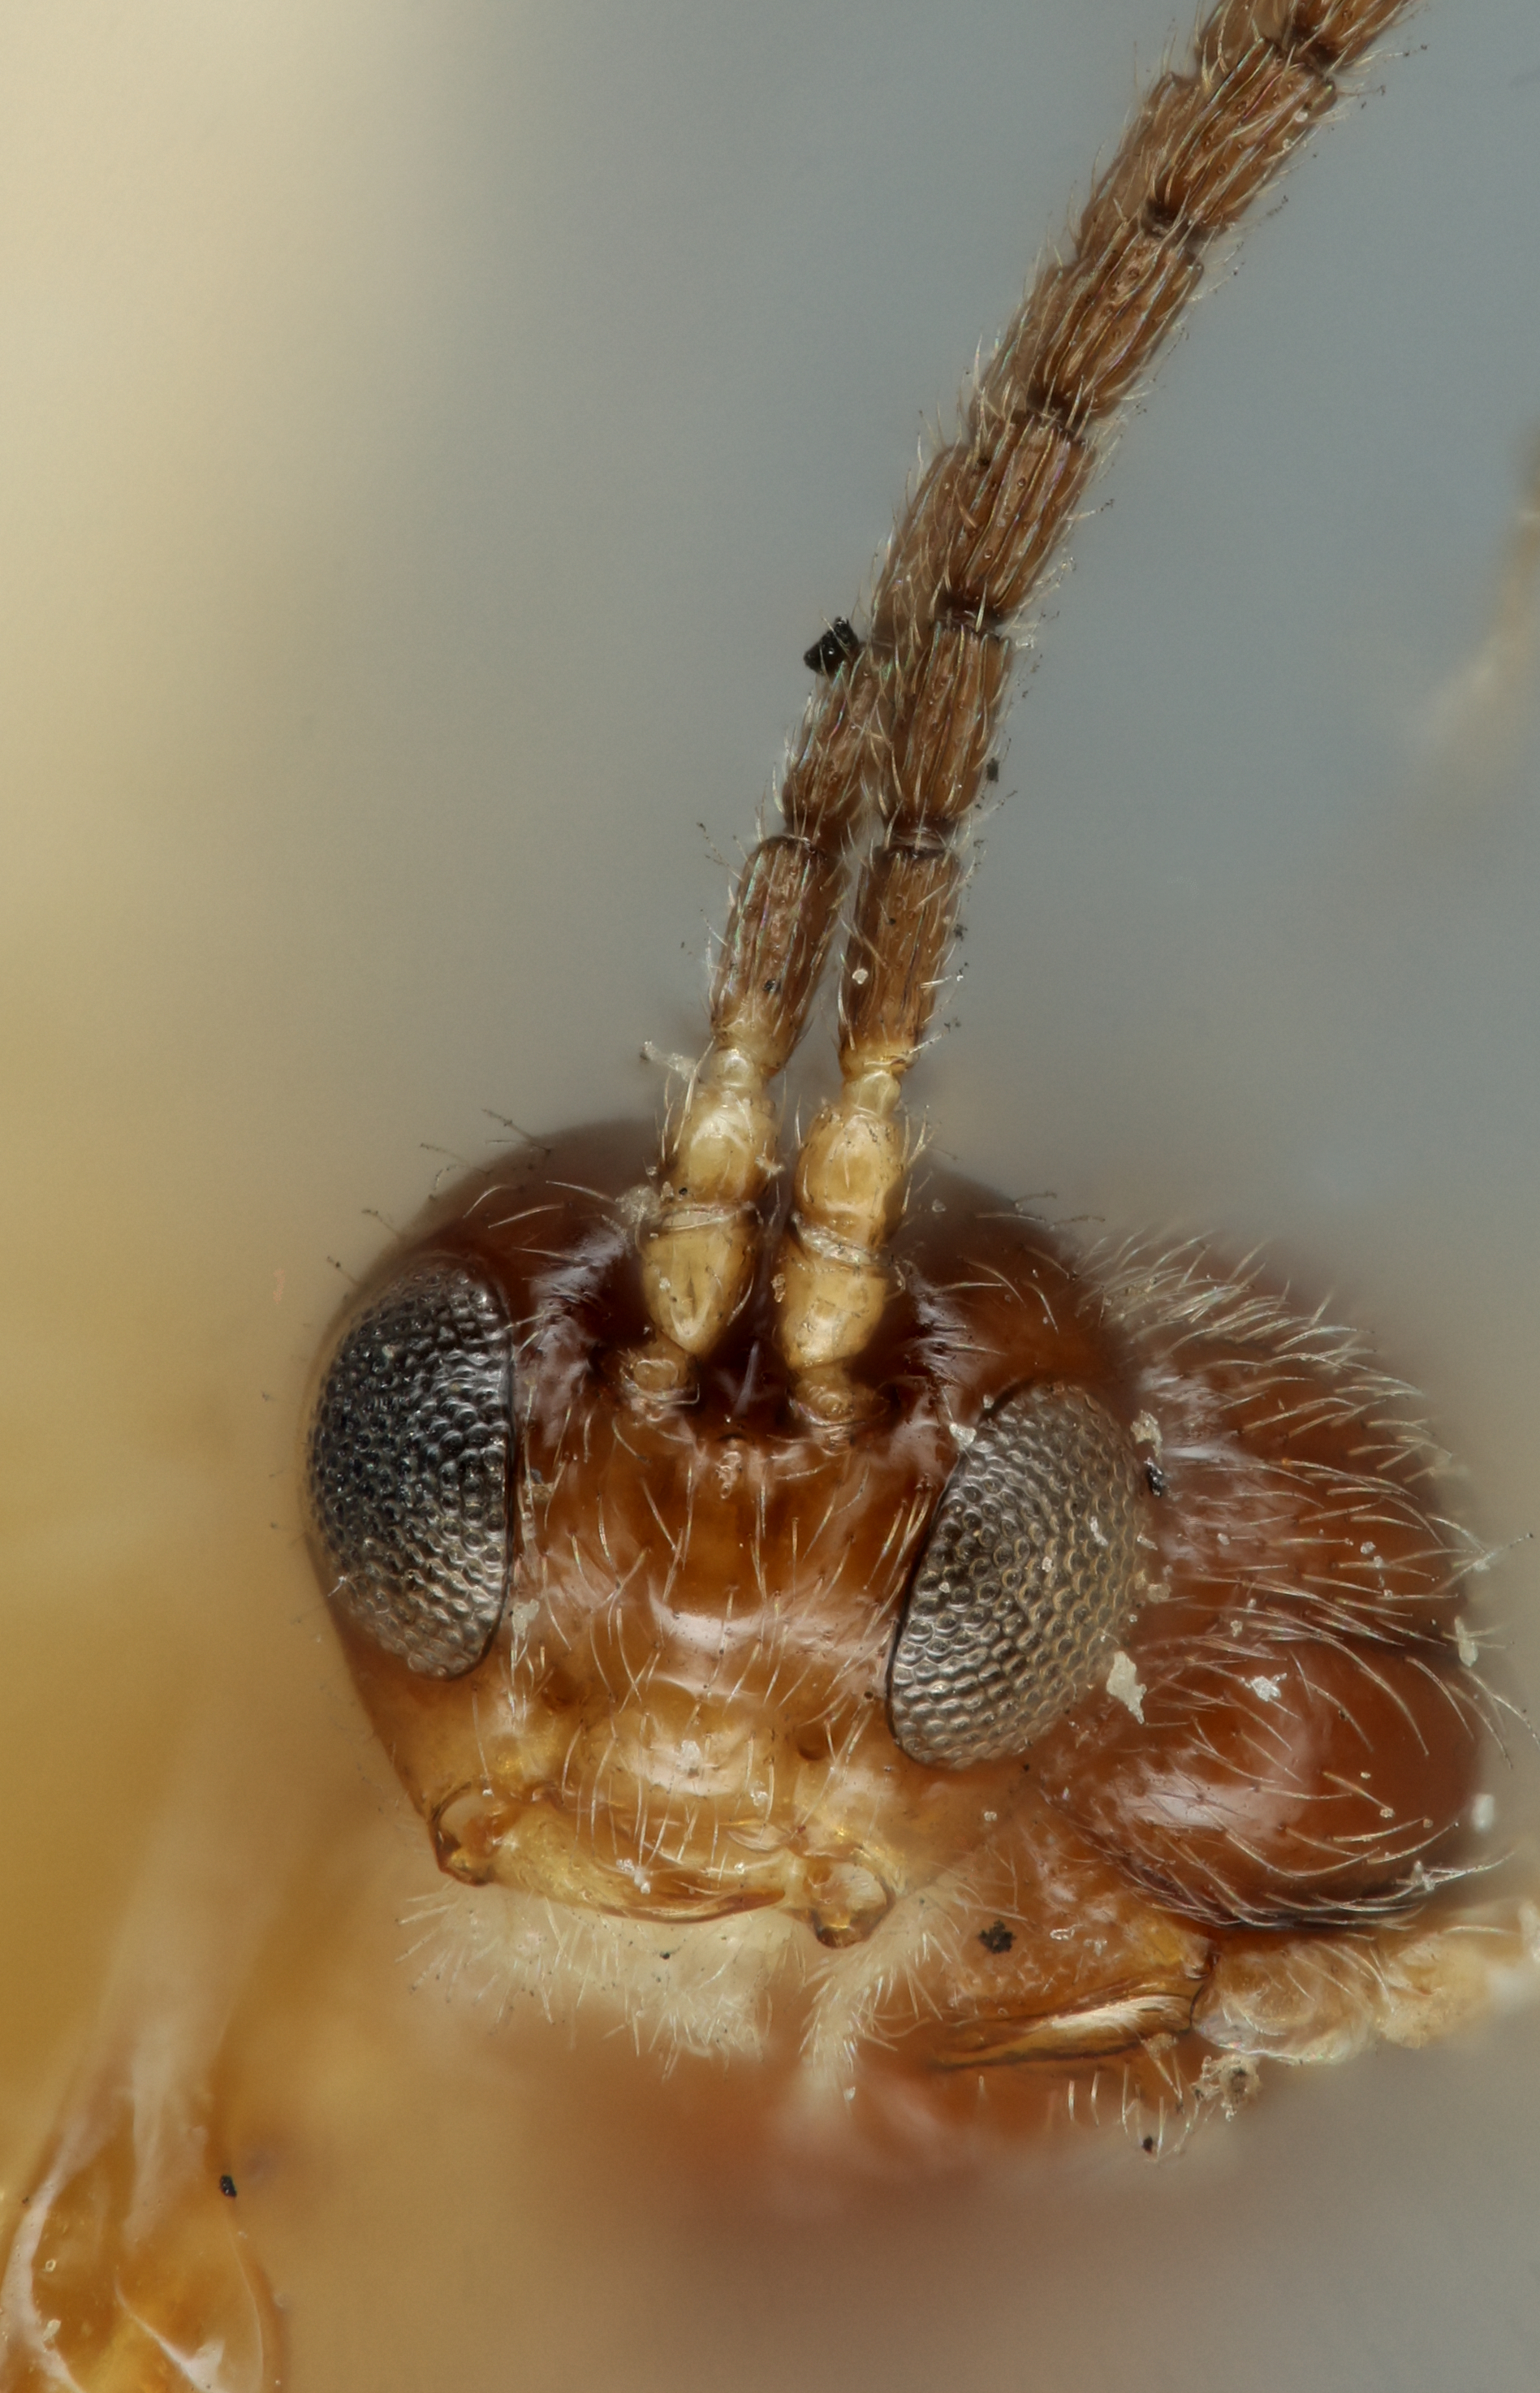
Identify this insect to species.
Diaeretus brunniventris
